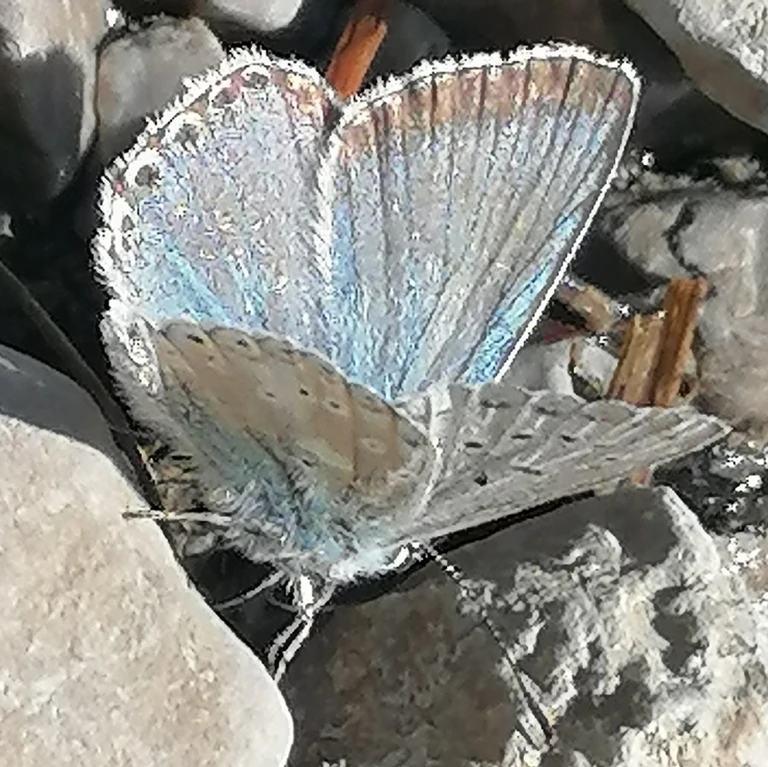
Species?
Lysandra coridon
